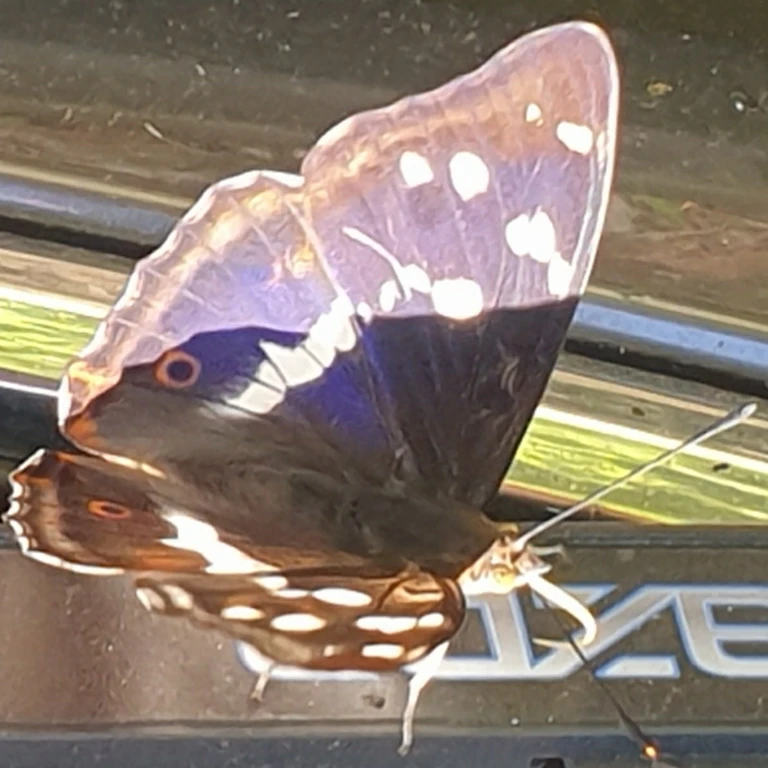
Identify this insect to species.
Apatura iris
